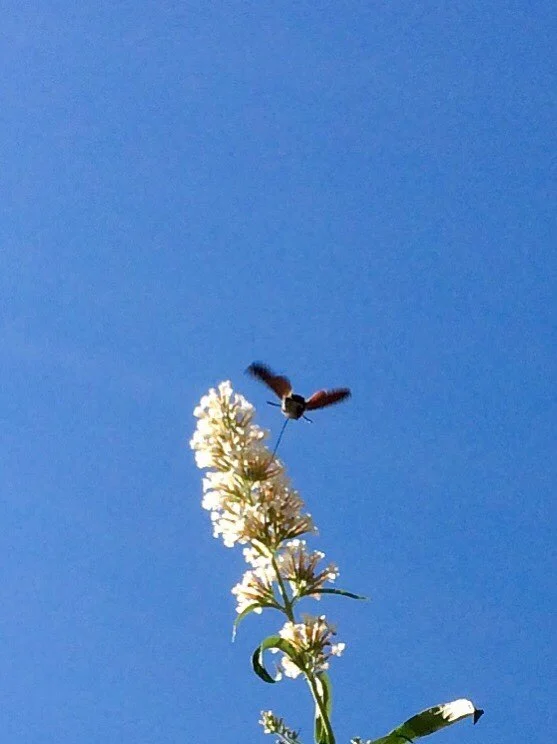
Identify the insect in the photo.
Macroglossum stellatarum
